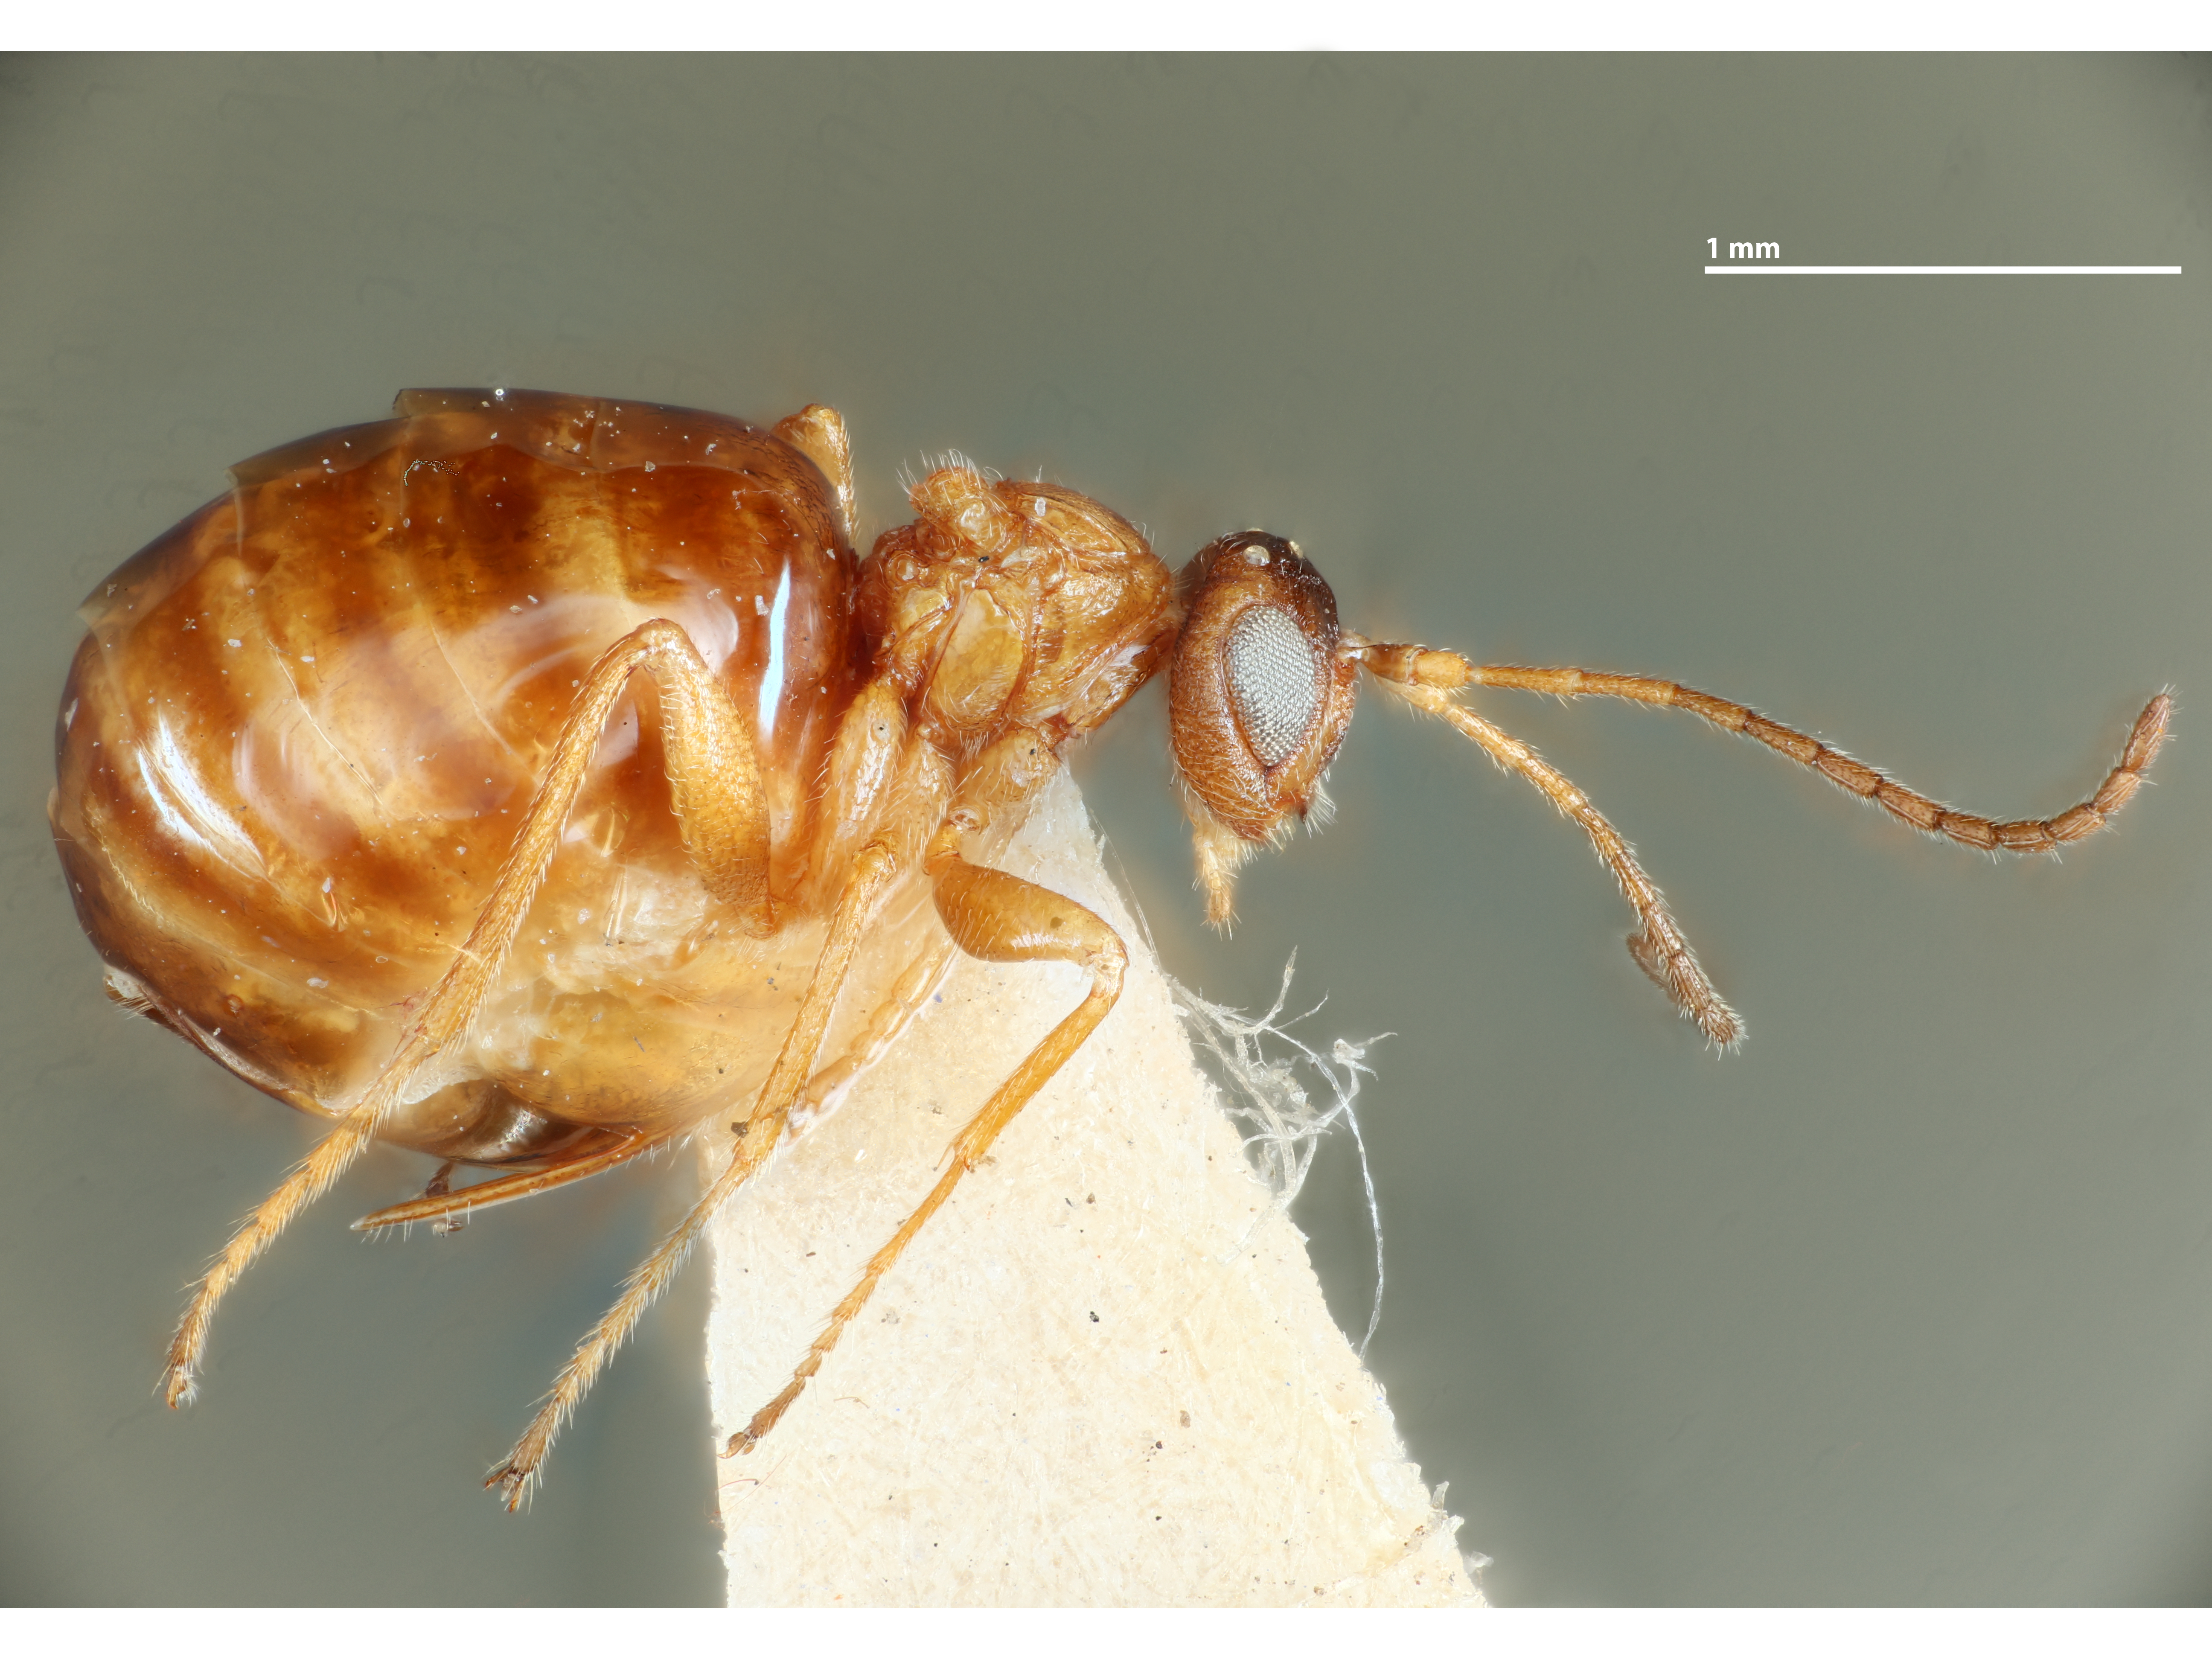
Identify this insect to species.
Zopheroteras cuneatum
